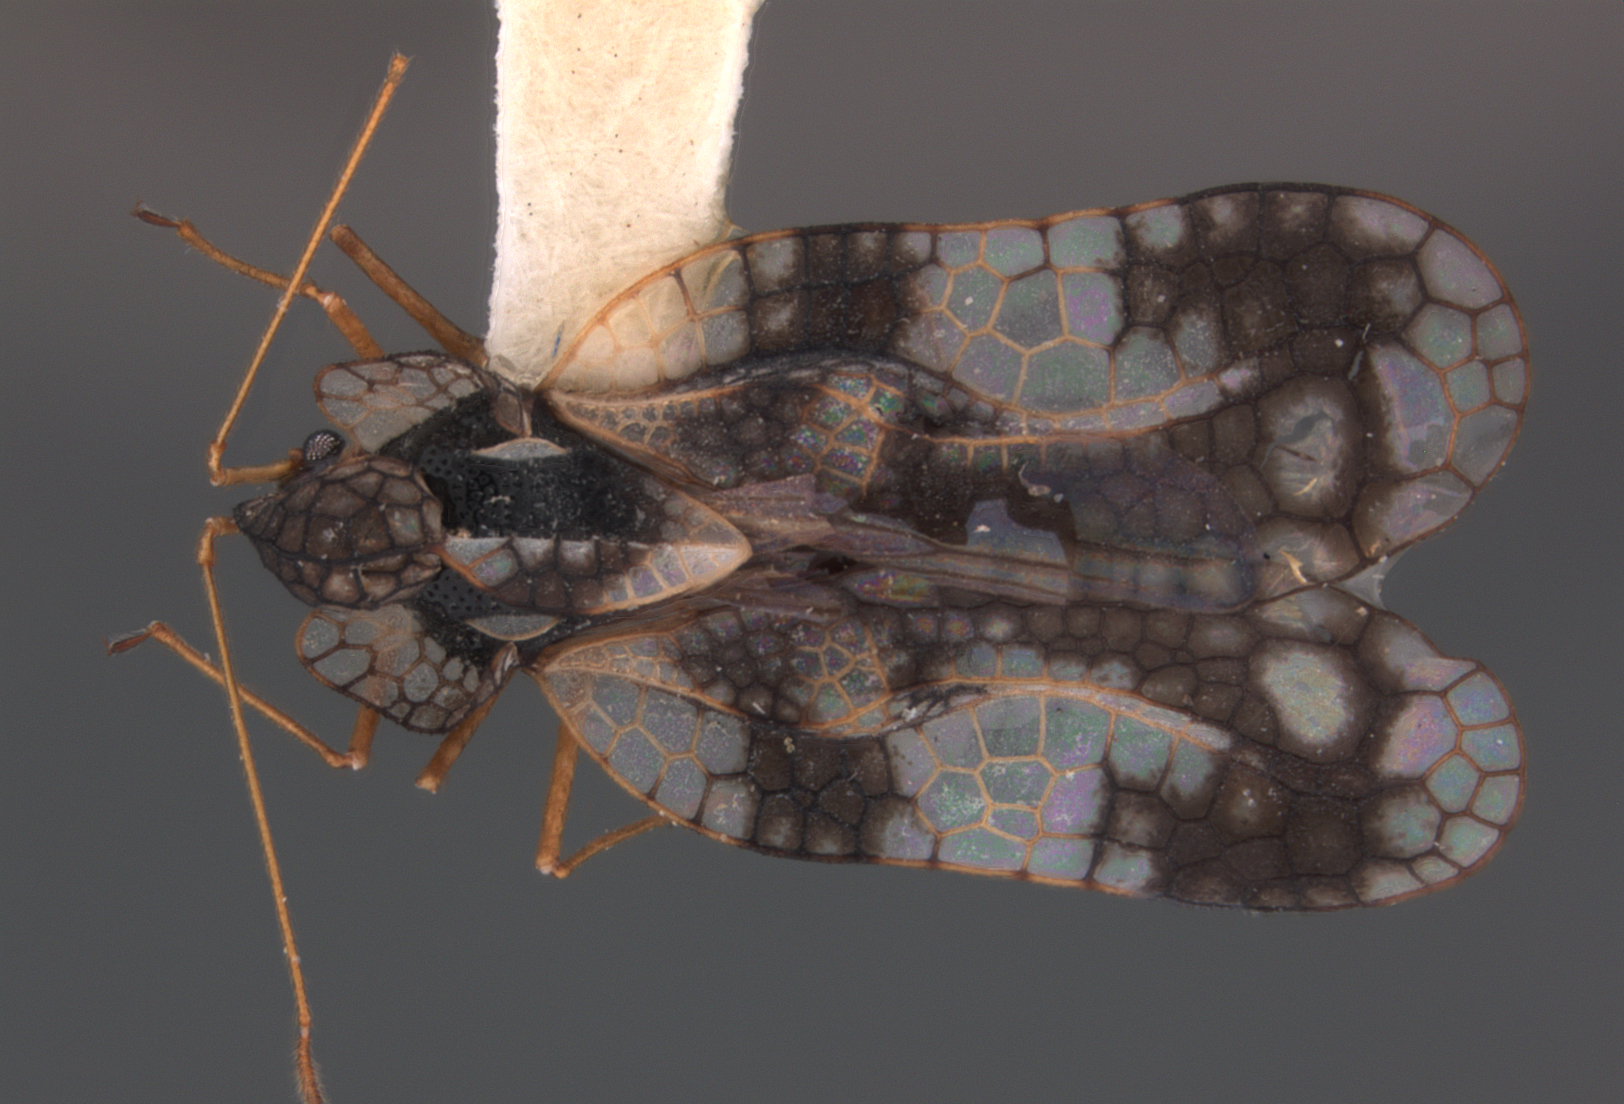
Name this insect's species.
Stephanitis yunnana
